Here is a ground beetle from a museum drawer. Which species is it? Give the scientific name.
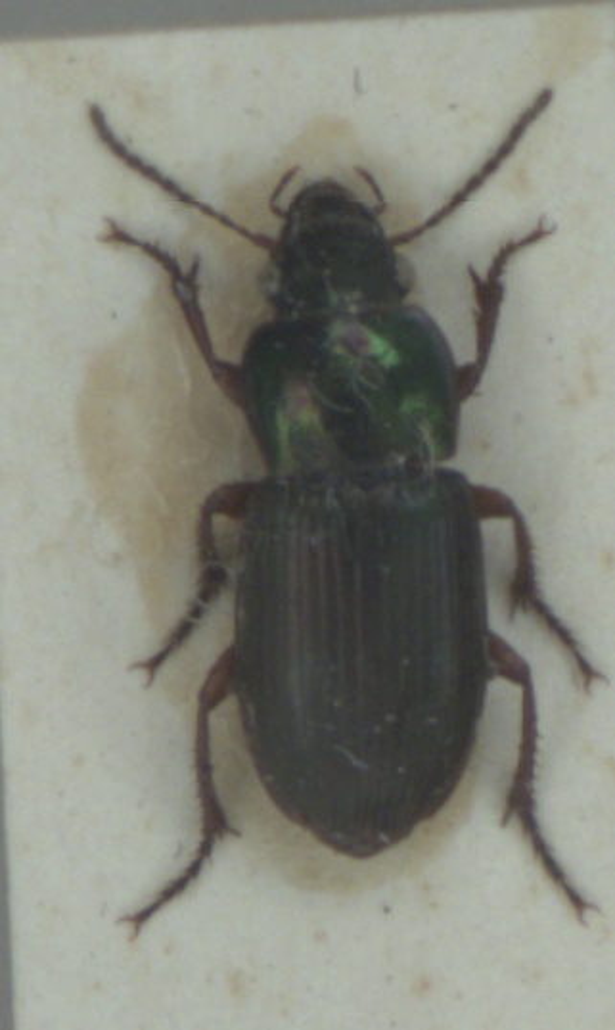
Harpalus affinis
